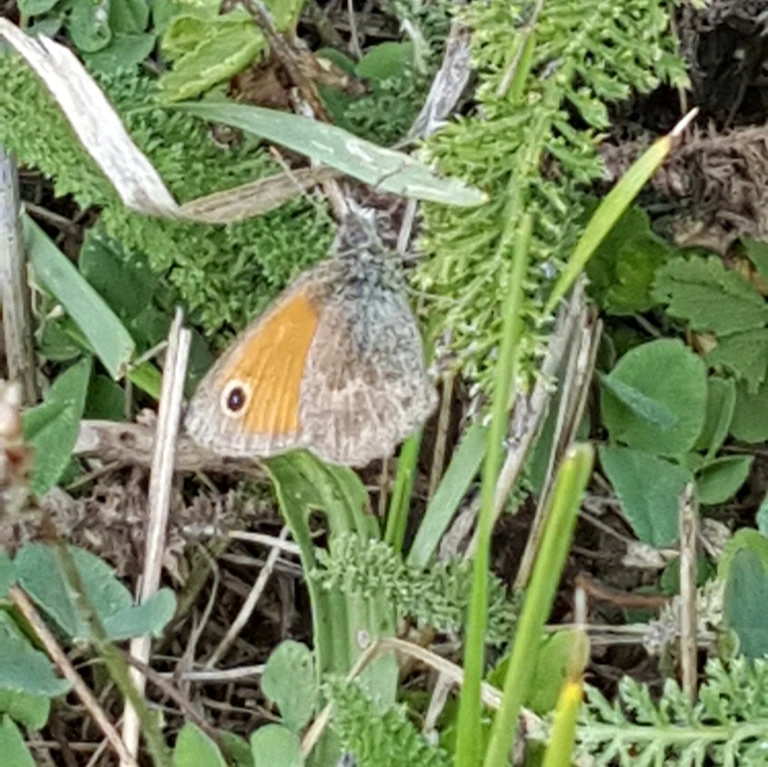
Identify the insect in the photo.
Coenonympha pamphilus
